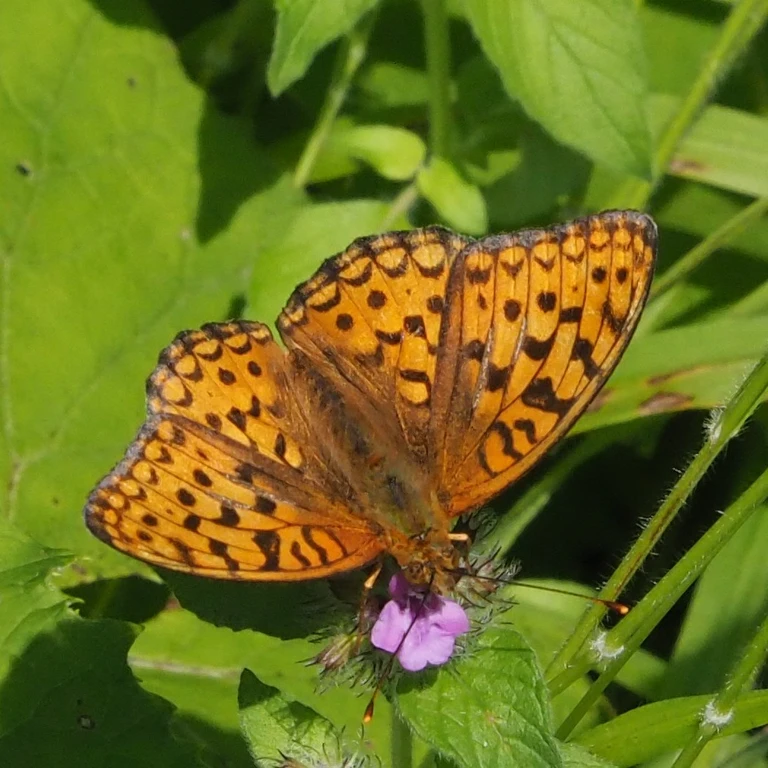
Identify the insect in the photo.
Fabriciana adippe
